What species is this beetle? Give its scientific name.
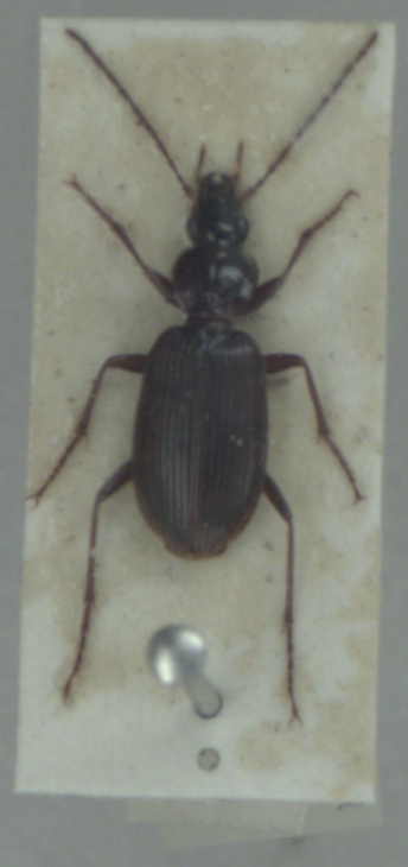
Platynus livens
